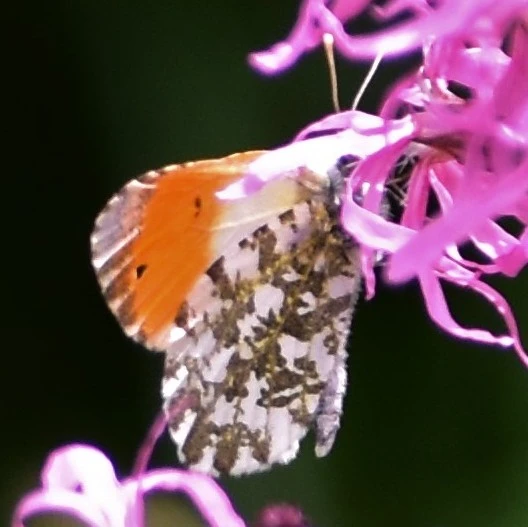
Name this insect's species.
Anthocharis cardamines
